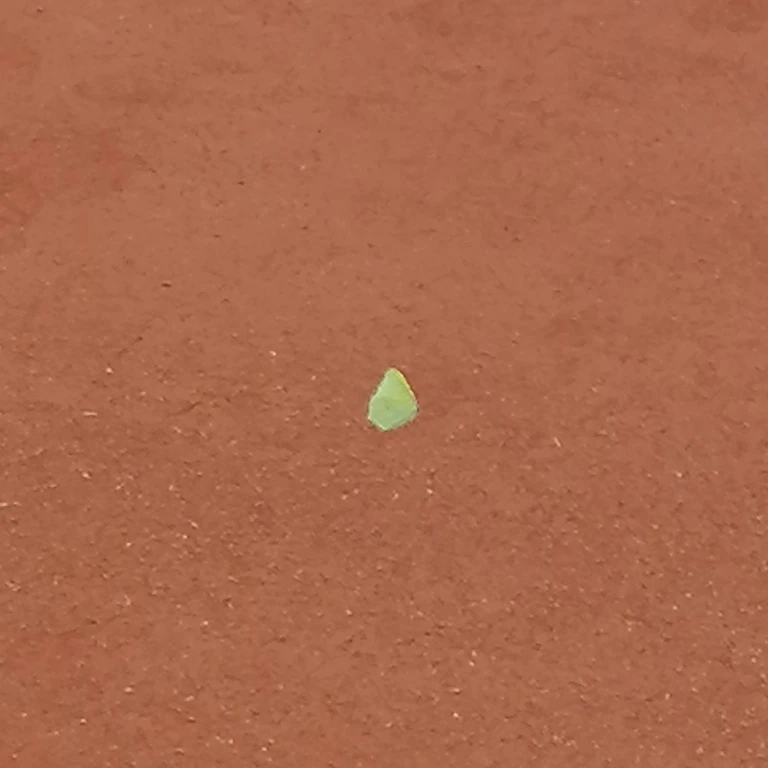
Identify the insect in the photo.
Gonepteryx rhamni
